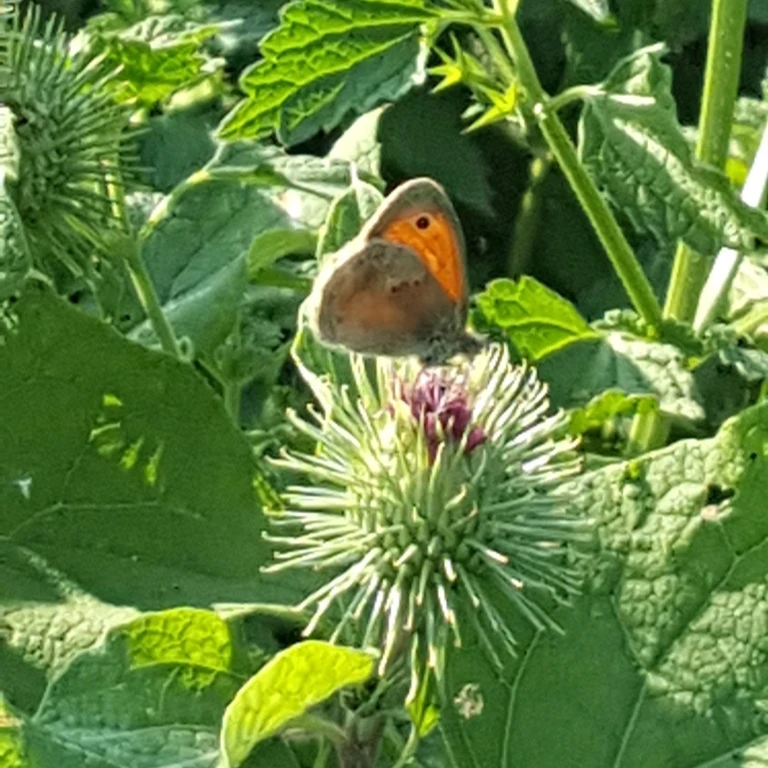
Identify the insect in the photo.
Coenonympha pamphilus
